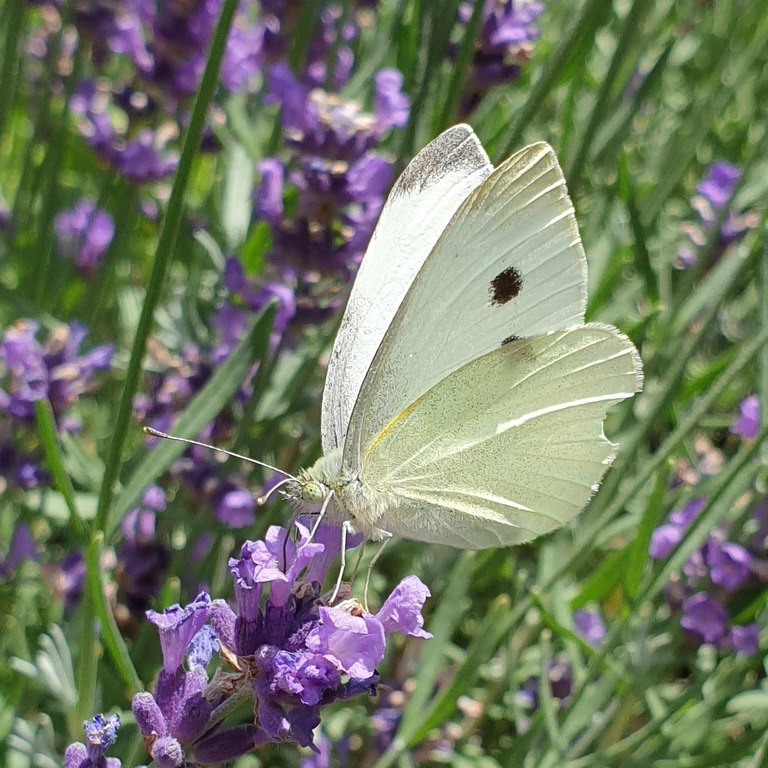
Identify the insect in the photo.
Pieris rapae
